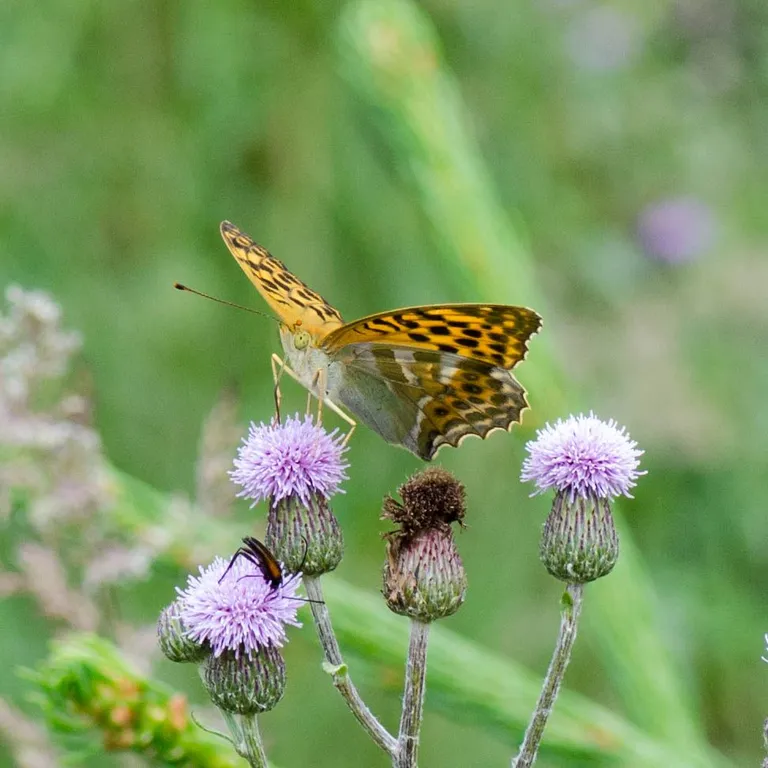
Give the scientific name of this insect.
Argynnis paphia
